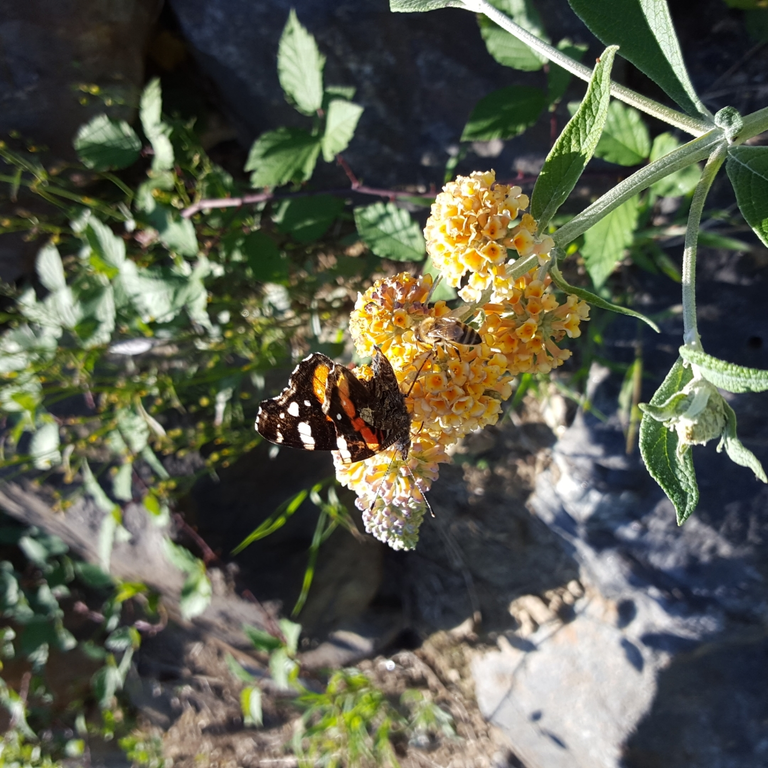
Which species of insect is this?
Vanessa atalanta
